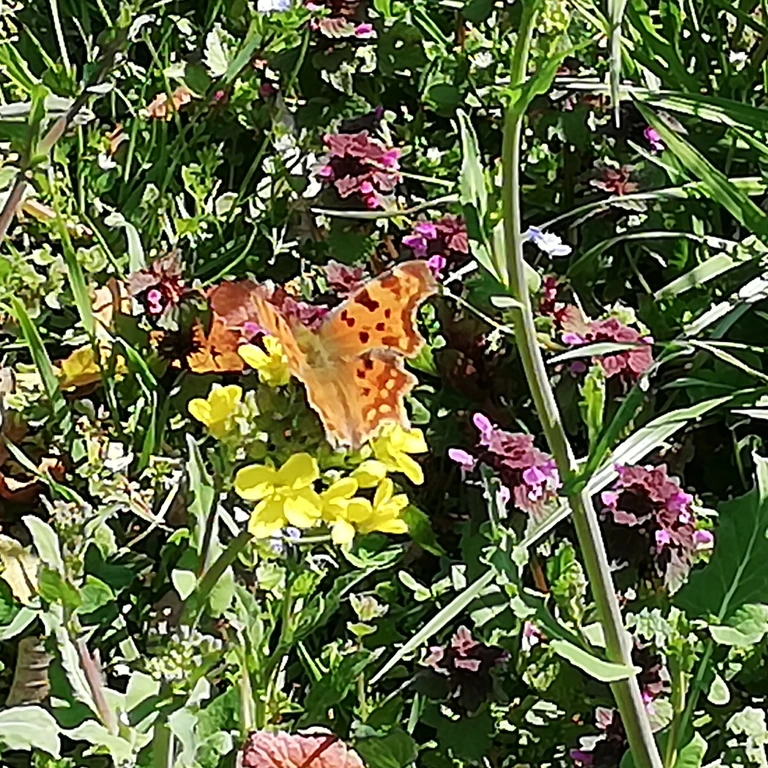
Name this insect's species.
Polygonia c-album
